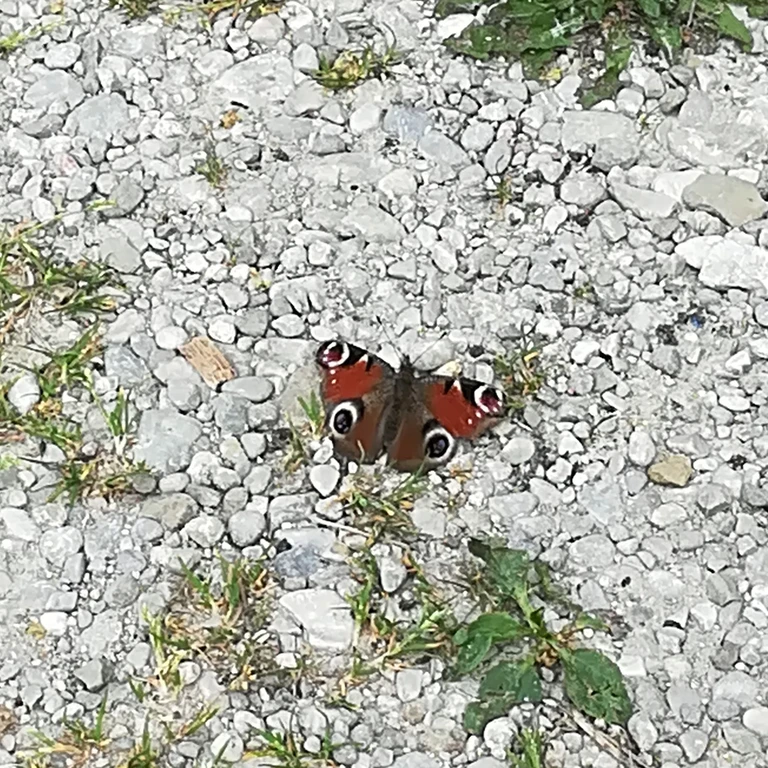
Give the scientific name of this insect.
Aglais io
